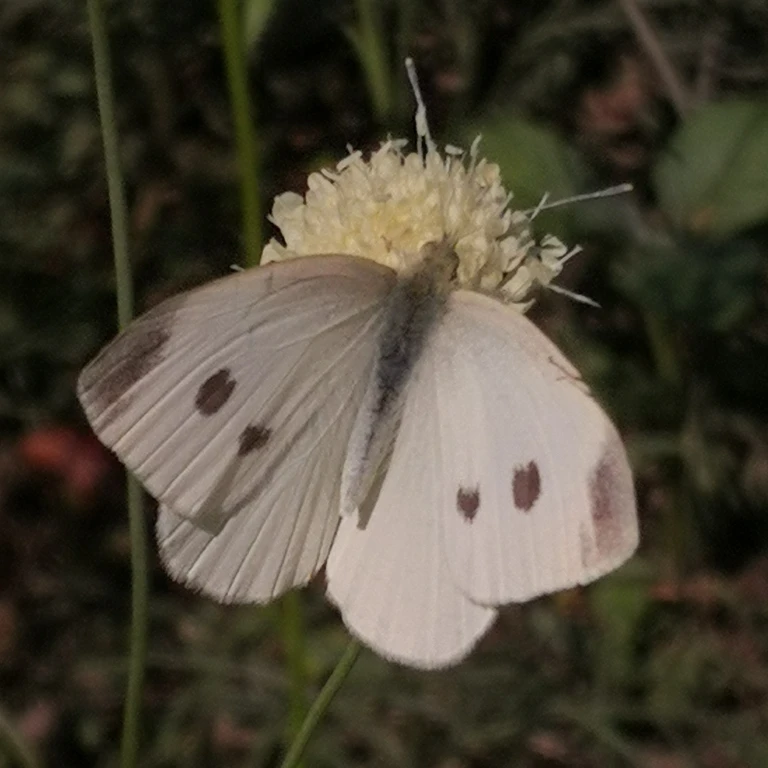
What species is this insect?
Pieris rapae
